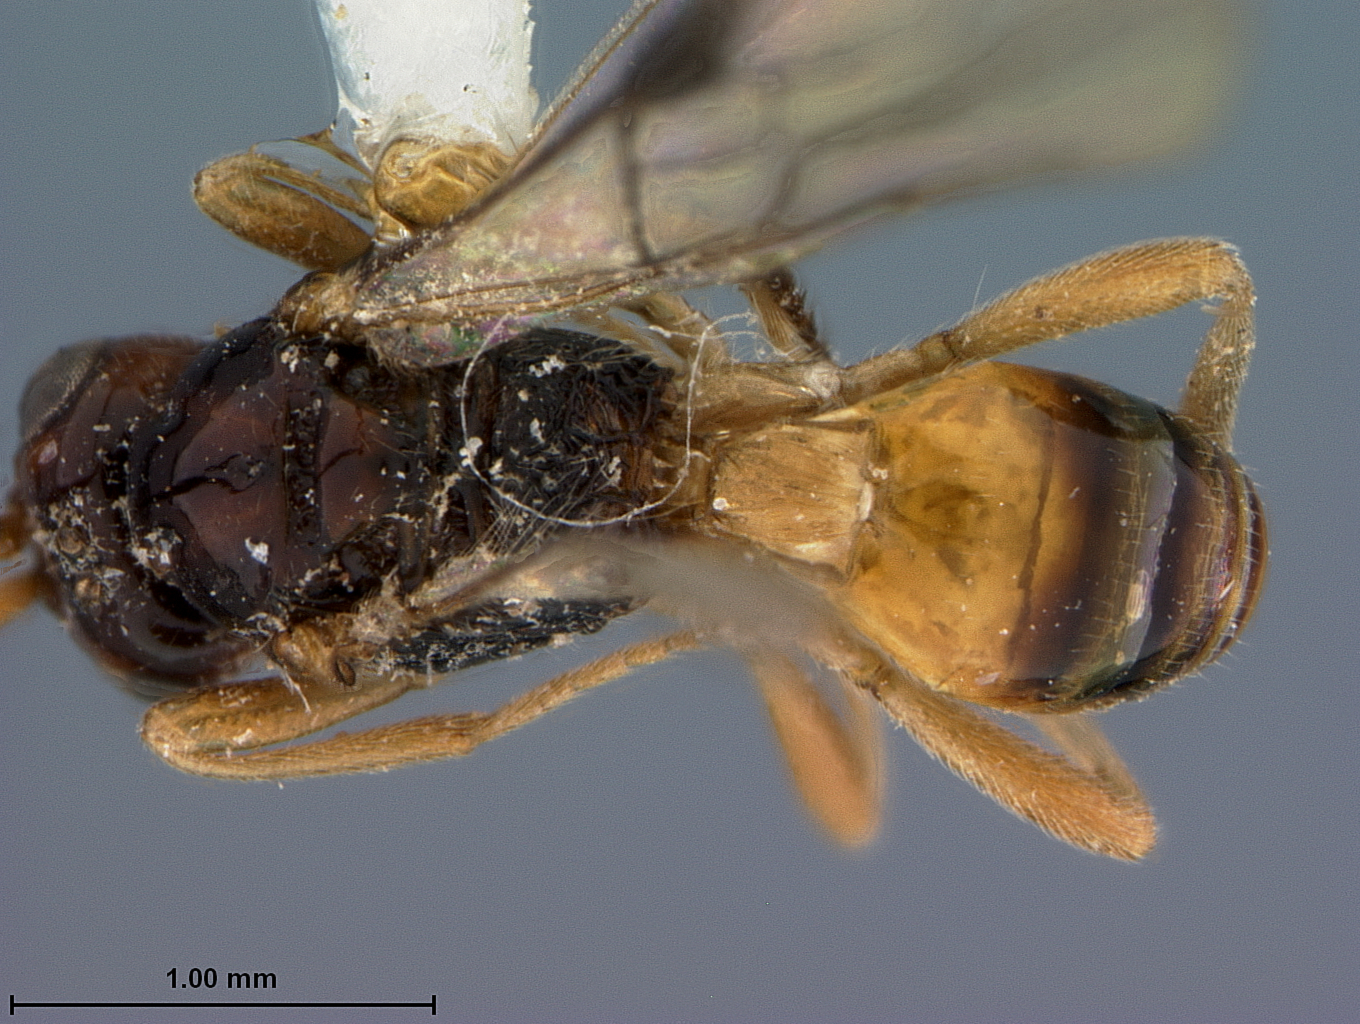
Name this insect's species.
Opius elsalvadorensis
